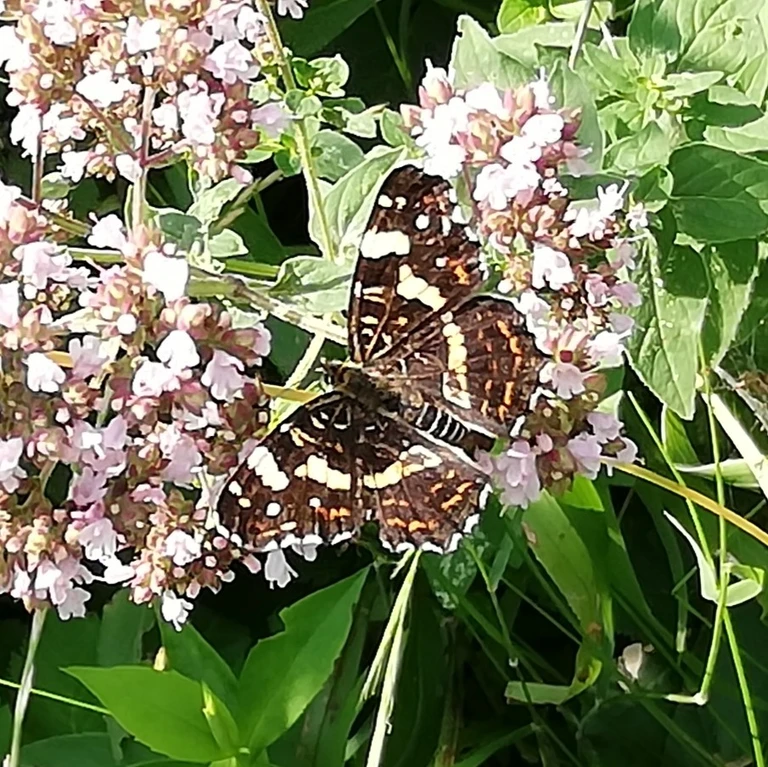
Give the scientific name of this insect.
Araschnia levana
